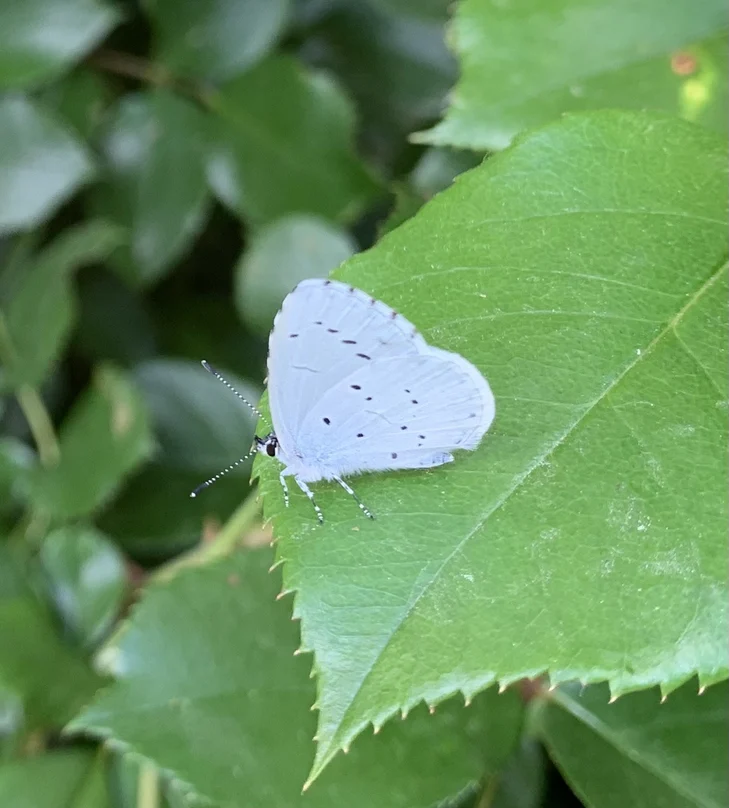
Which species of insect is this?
Celastrina argiolus
